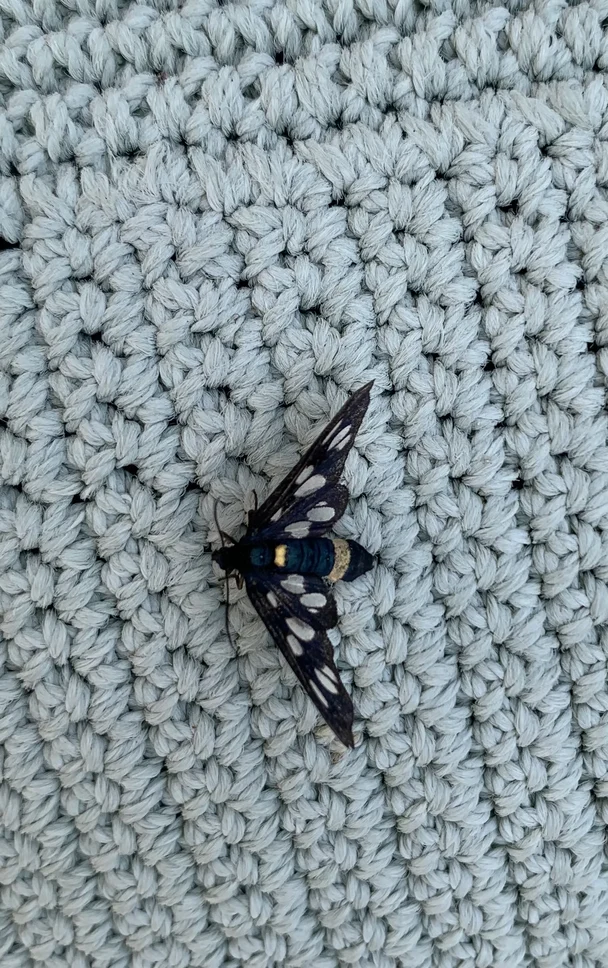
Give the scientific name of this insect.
Amata phegea
